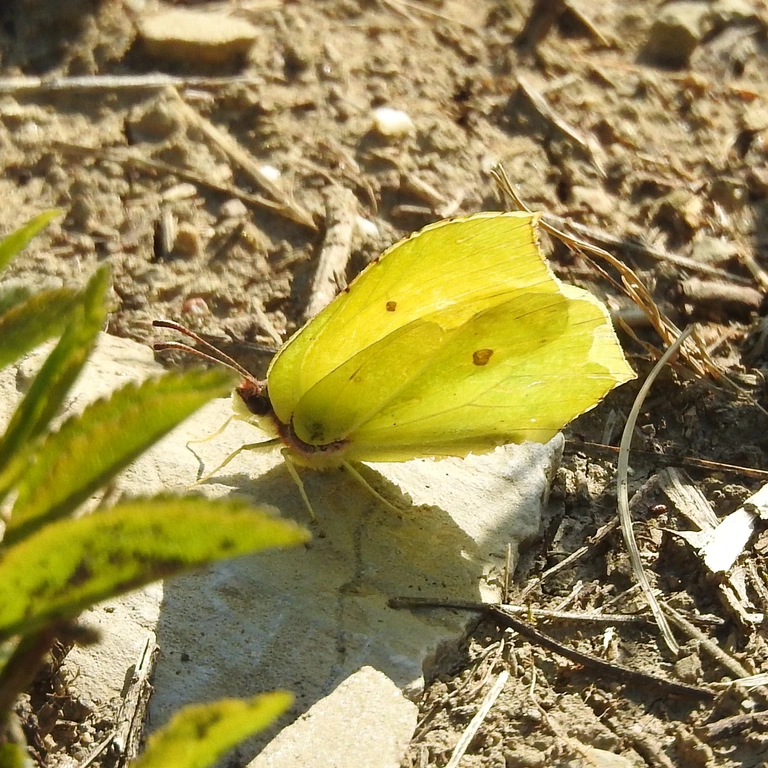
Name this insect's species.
Gonepteryx rhamni
